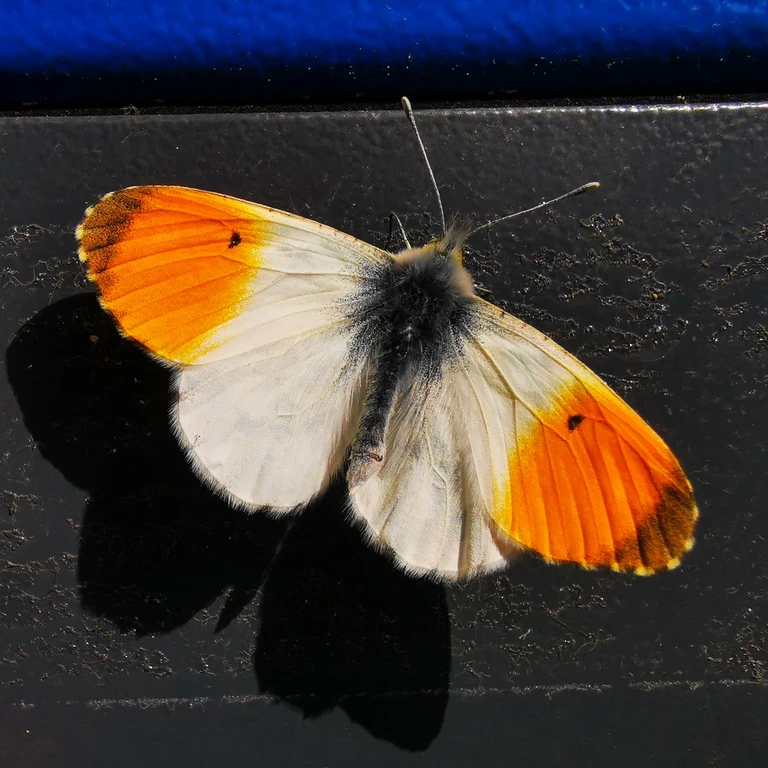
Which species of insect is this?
Anthocharis cardamines
